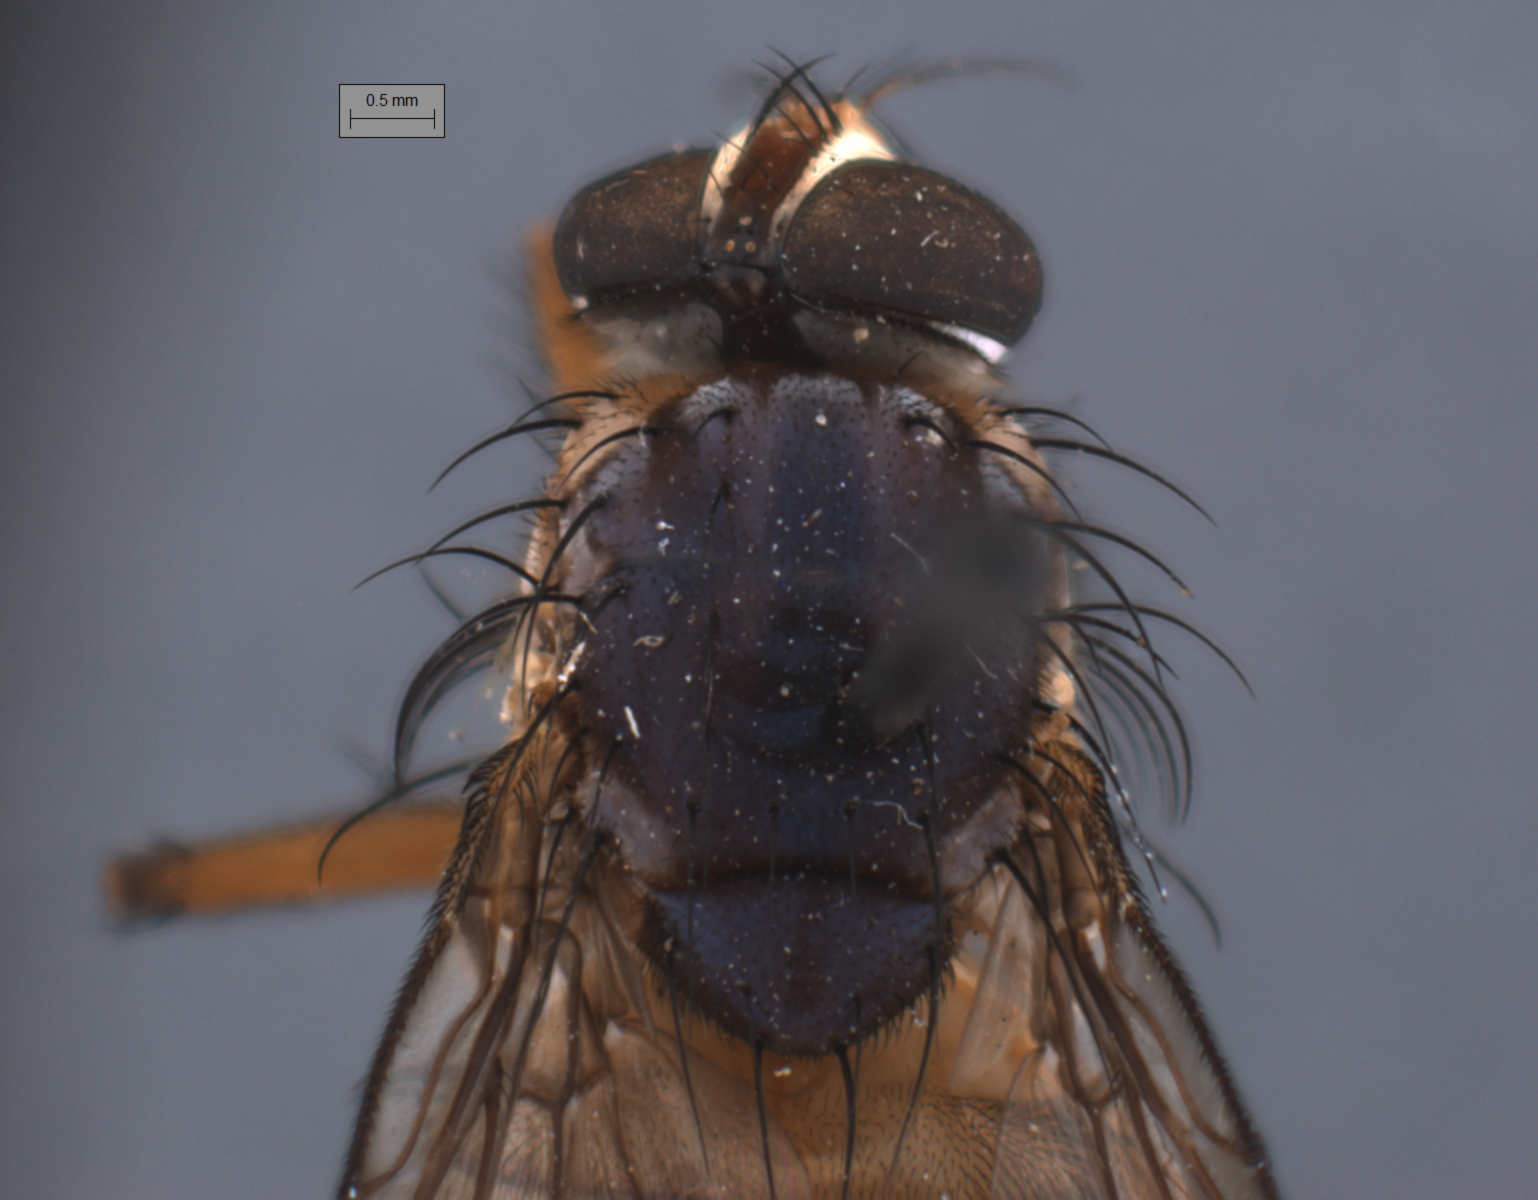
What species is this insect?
Huascaromusca semiflava
